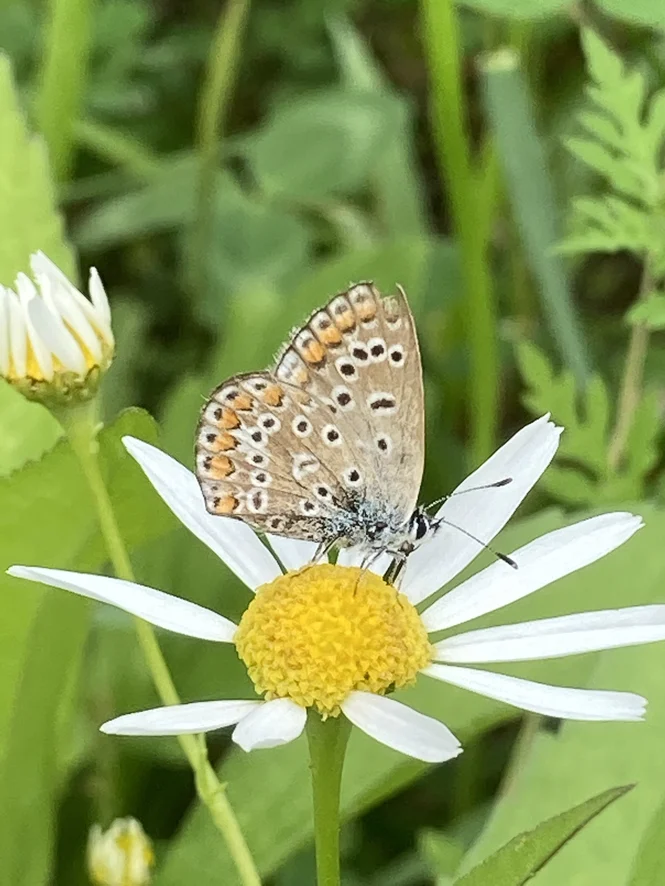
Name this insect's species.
Polyommatus icarus
